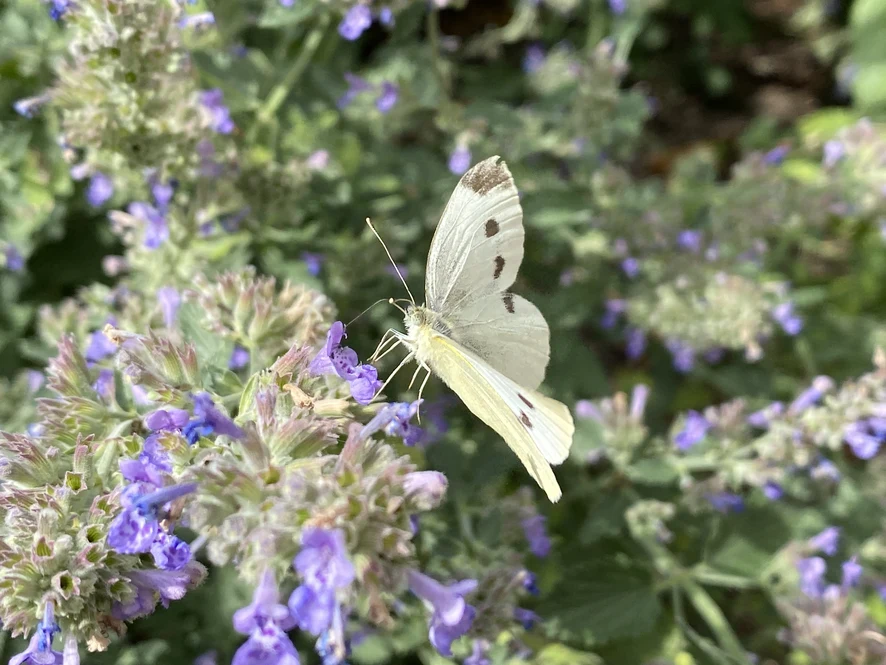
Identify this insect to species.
Pieris rapae
